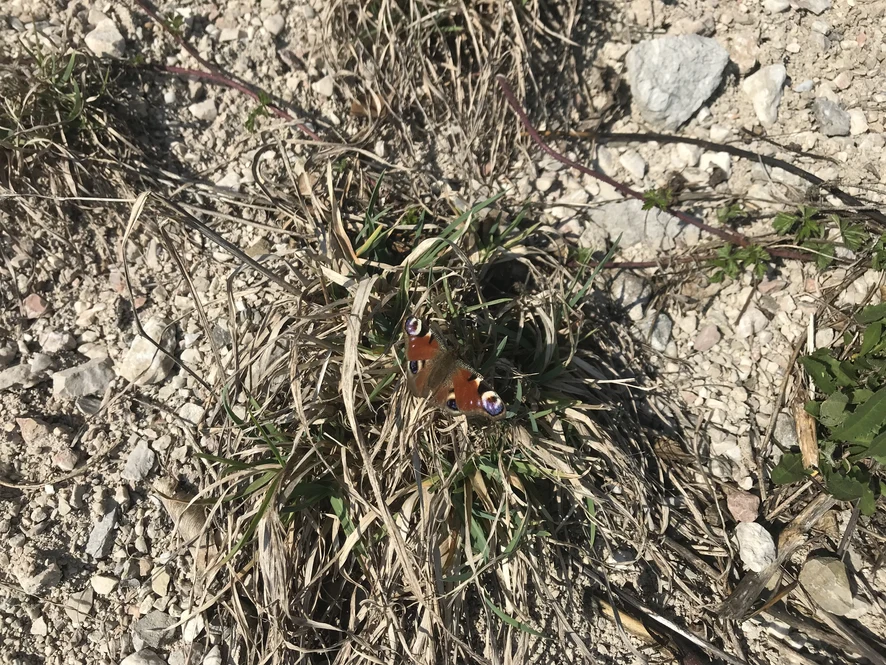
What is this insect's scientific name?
Aglais io
